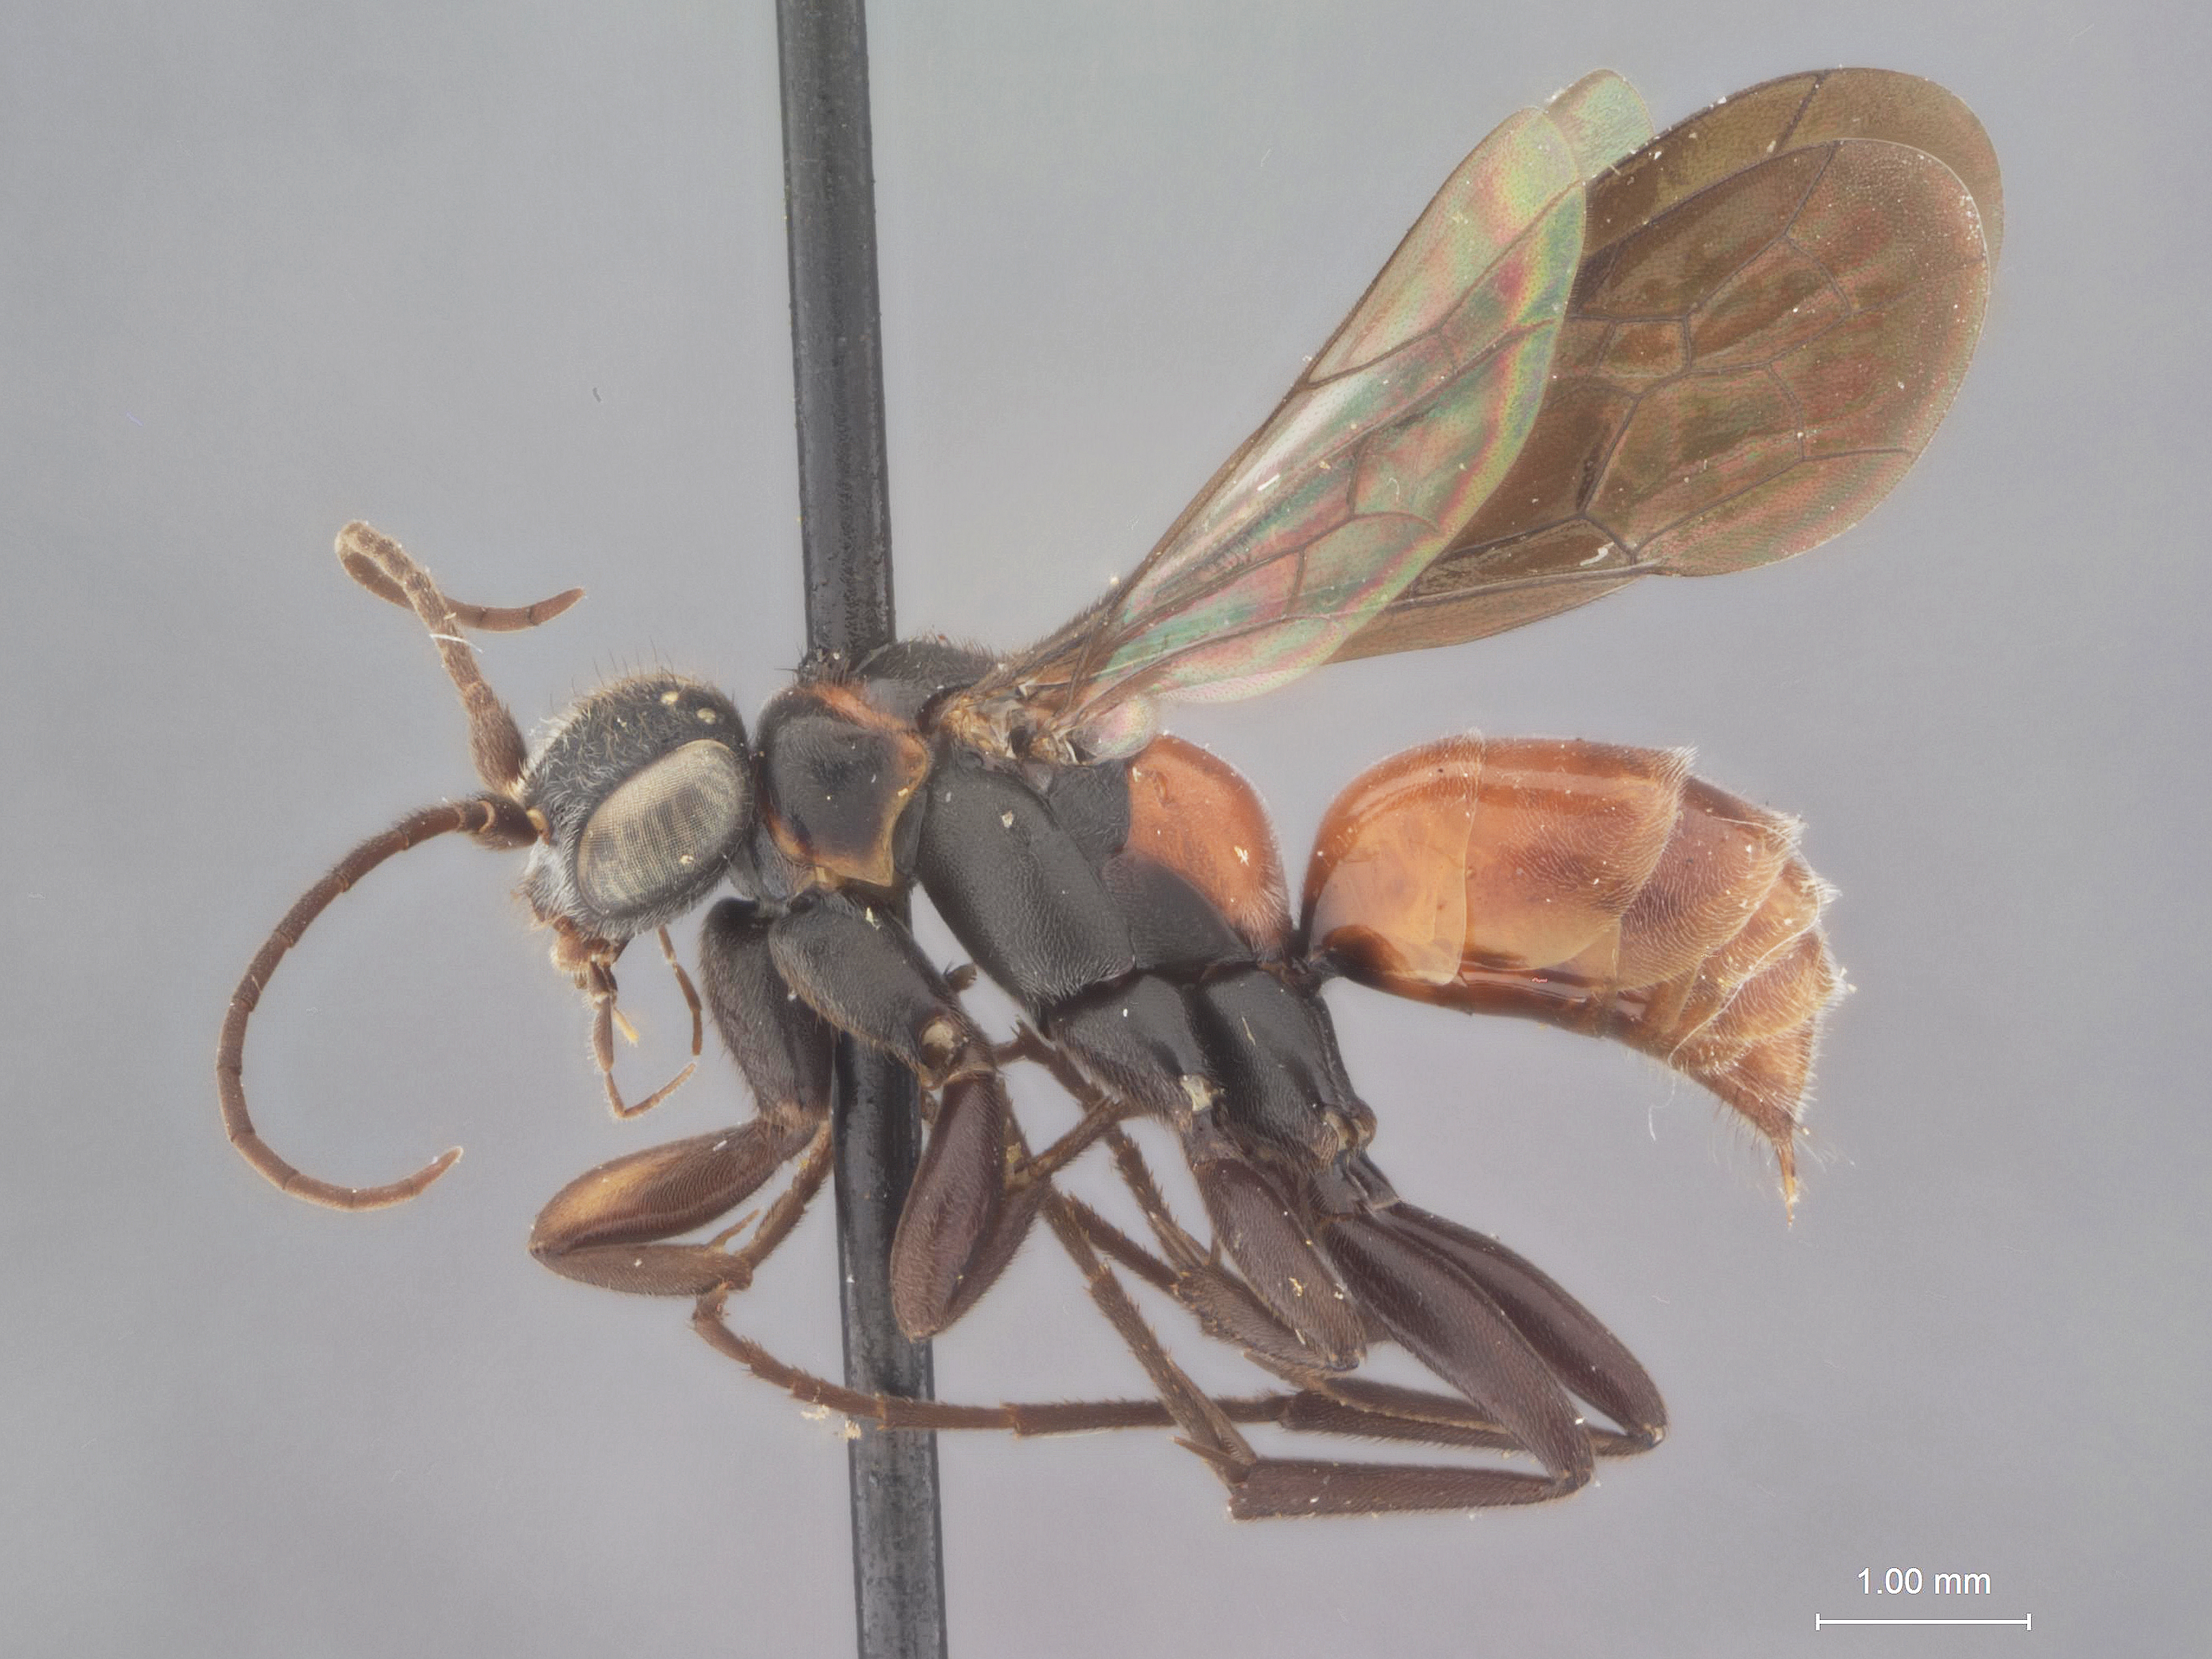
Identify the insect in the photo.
Aulocostethus pulcherrimus
